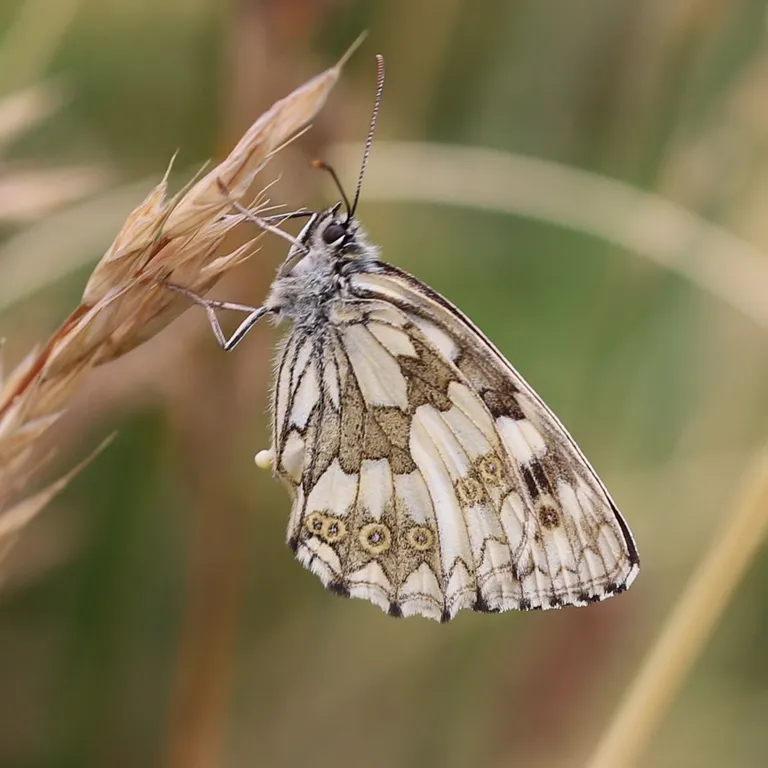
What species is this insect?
Melanargia galathea
